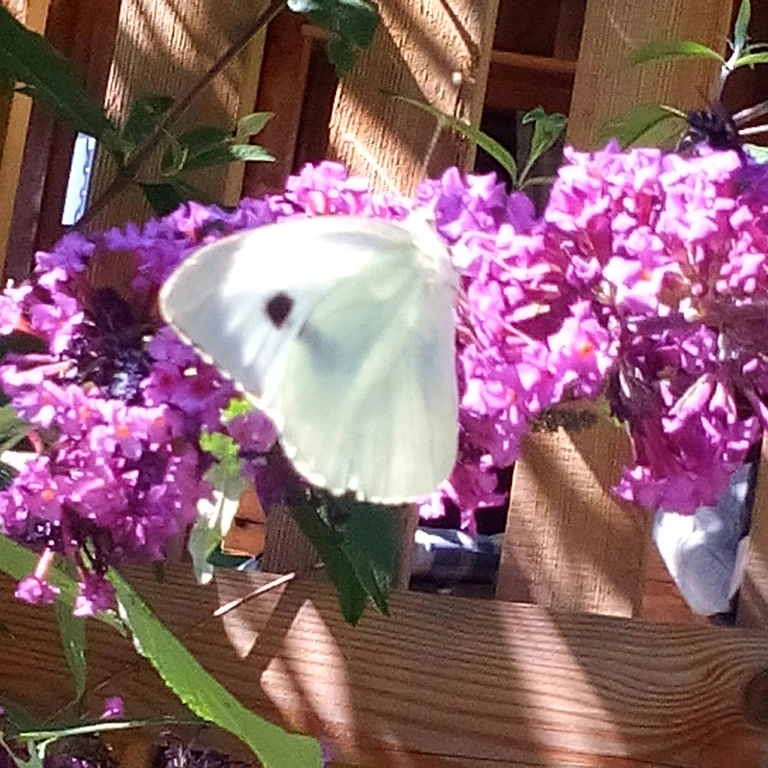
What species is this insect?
Pieris brassicae
